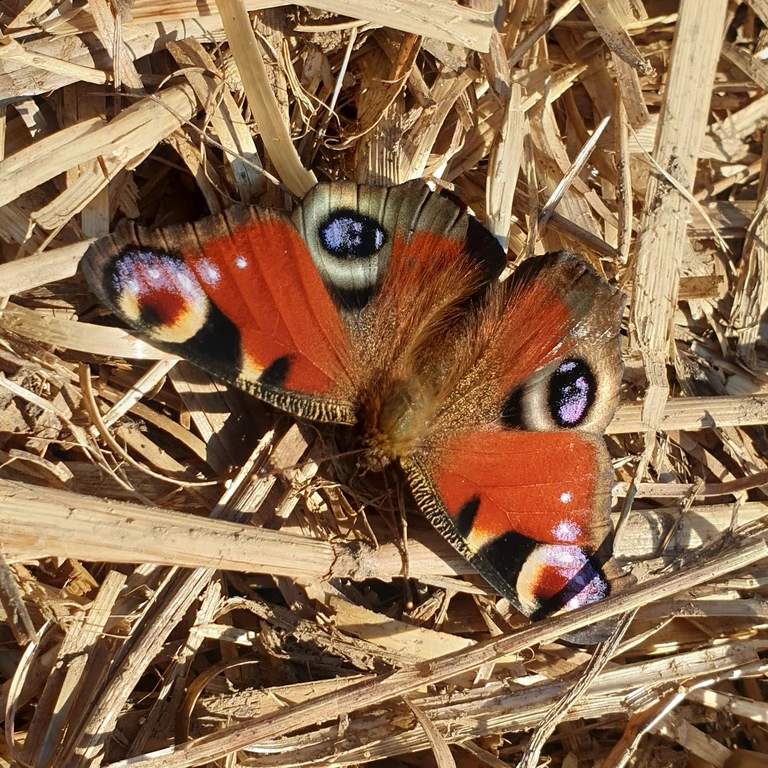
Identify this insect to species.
Aglais io
